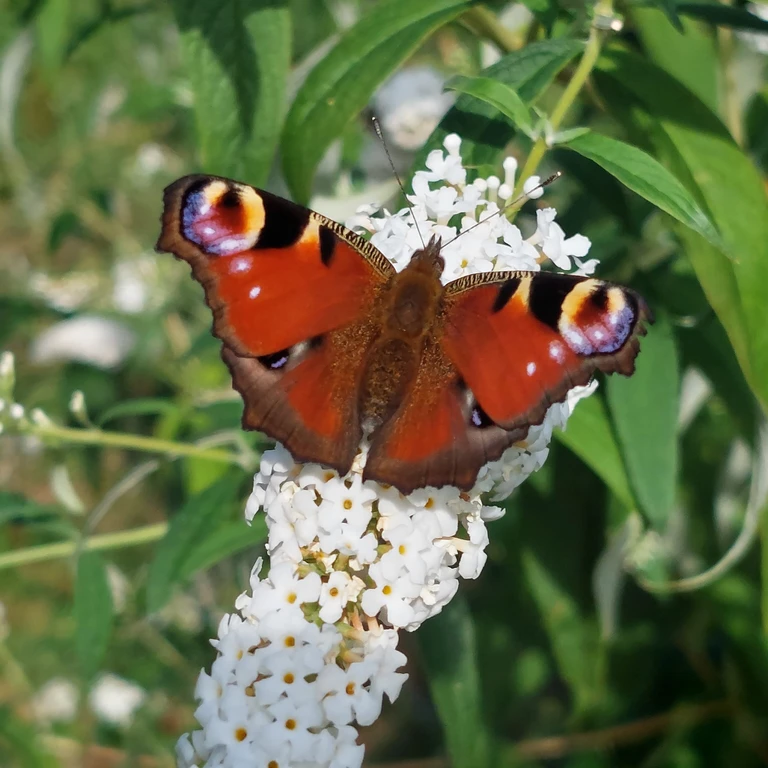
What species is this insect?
Aglais io
